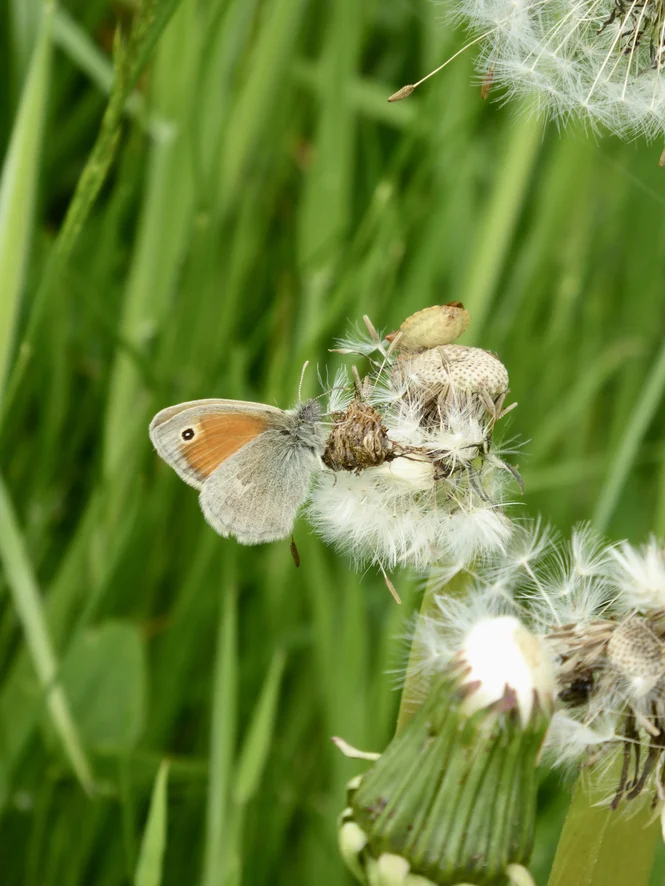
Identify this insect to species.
Coenonympha pamphilus
